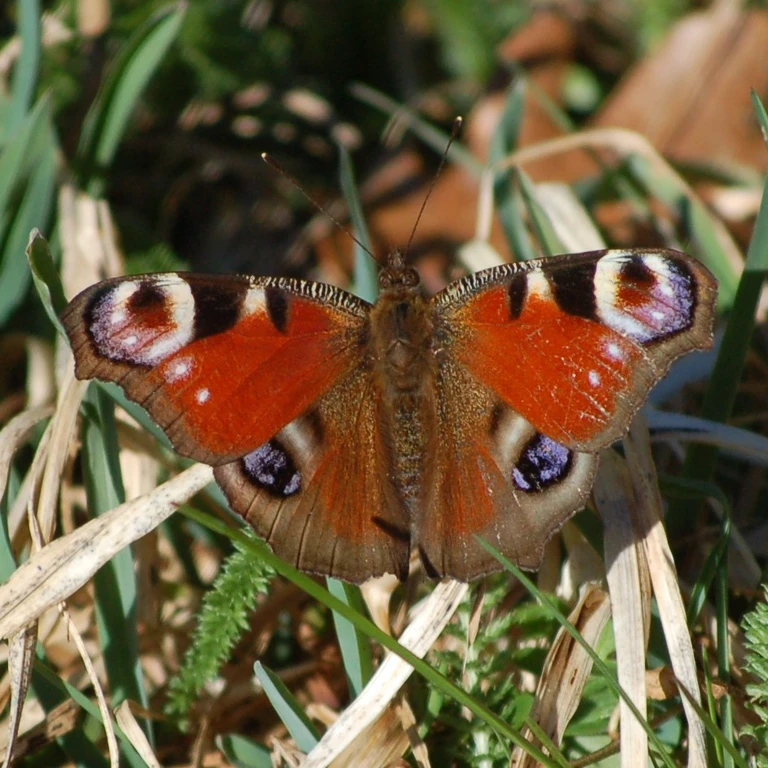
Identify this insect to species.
Aglais io
